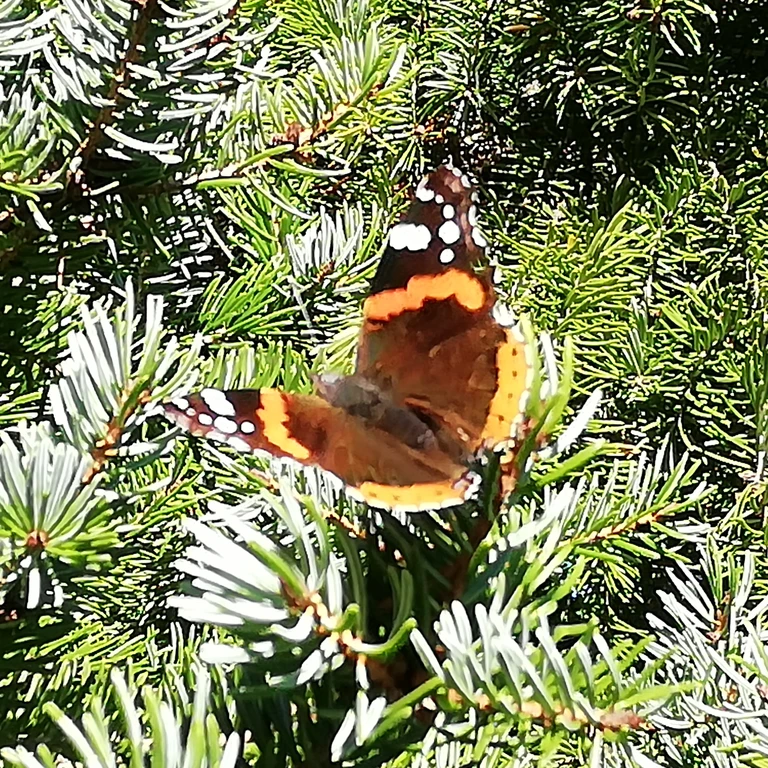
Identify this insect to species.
Vanessa atalanta
